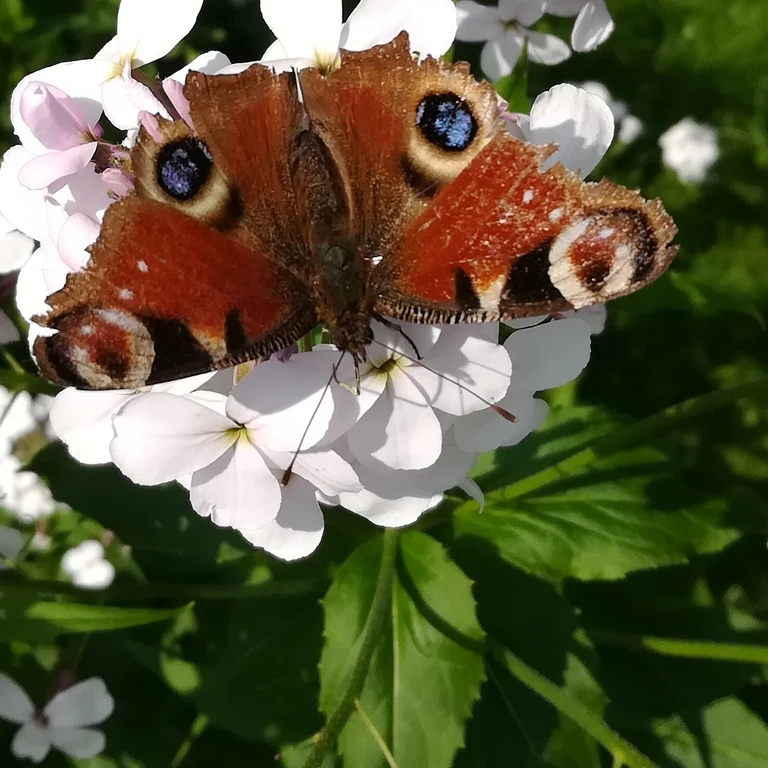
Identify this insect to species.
Aglais io
